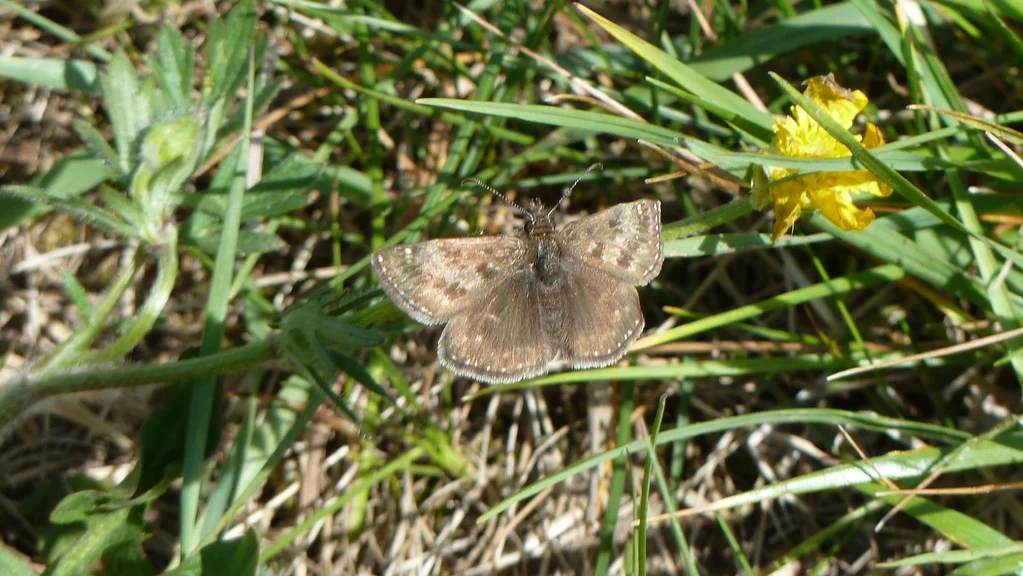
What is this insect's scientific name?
Erynnis tages
